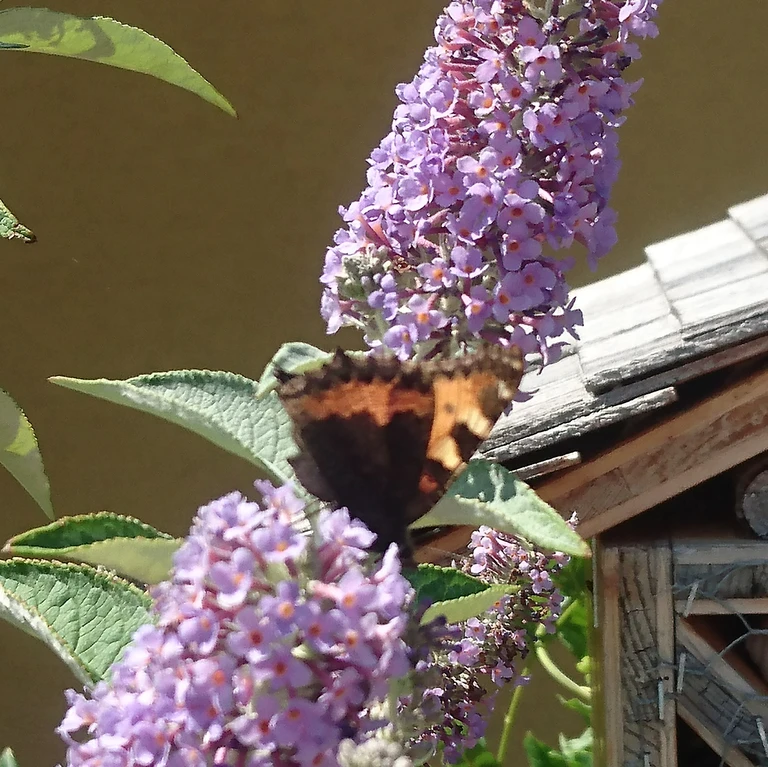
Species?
Aglais urticae
